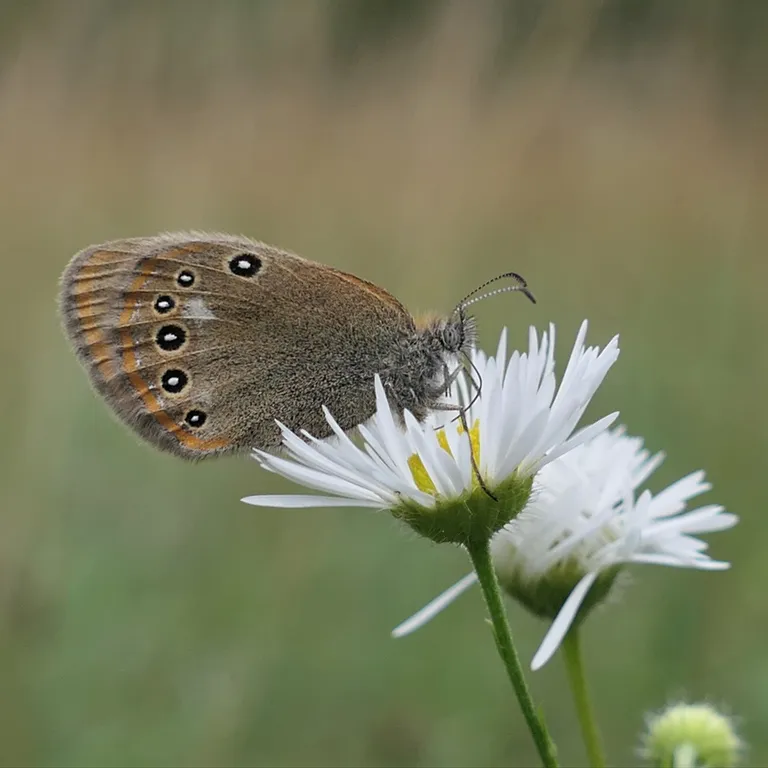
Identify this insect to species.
Coenonympha glycerion (also Coenonympha iphis)
